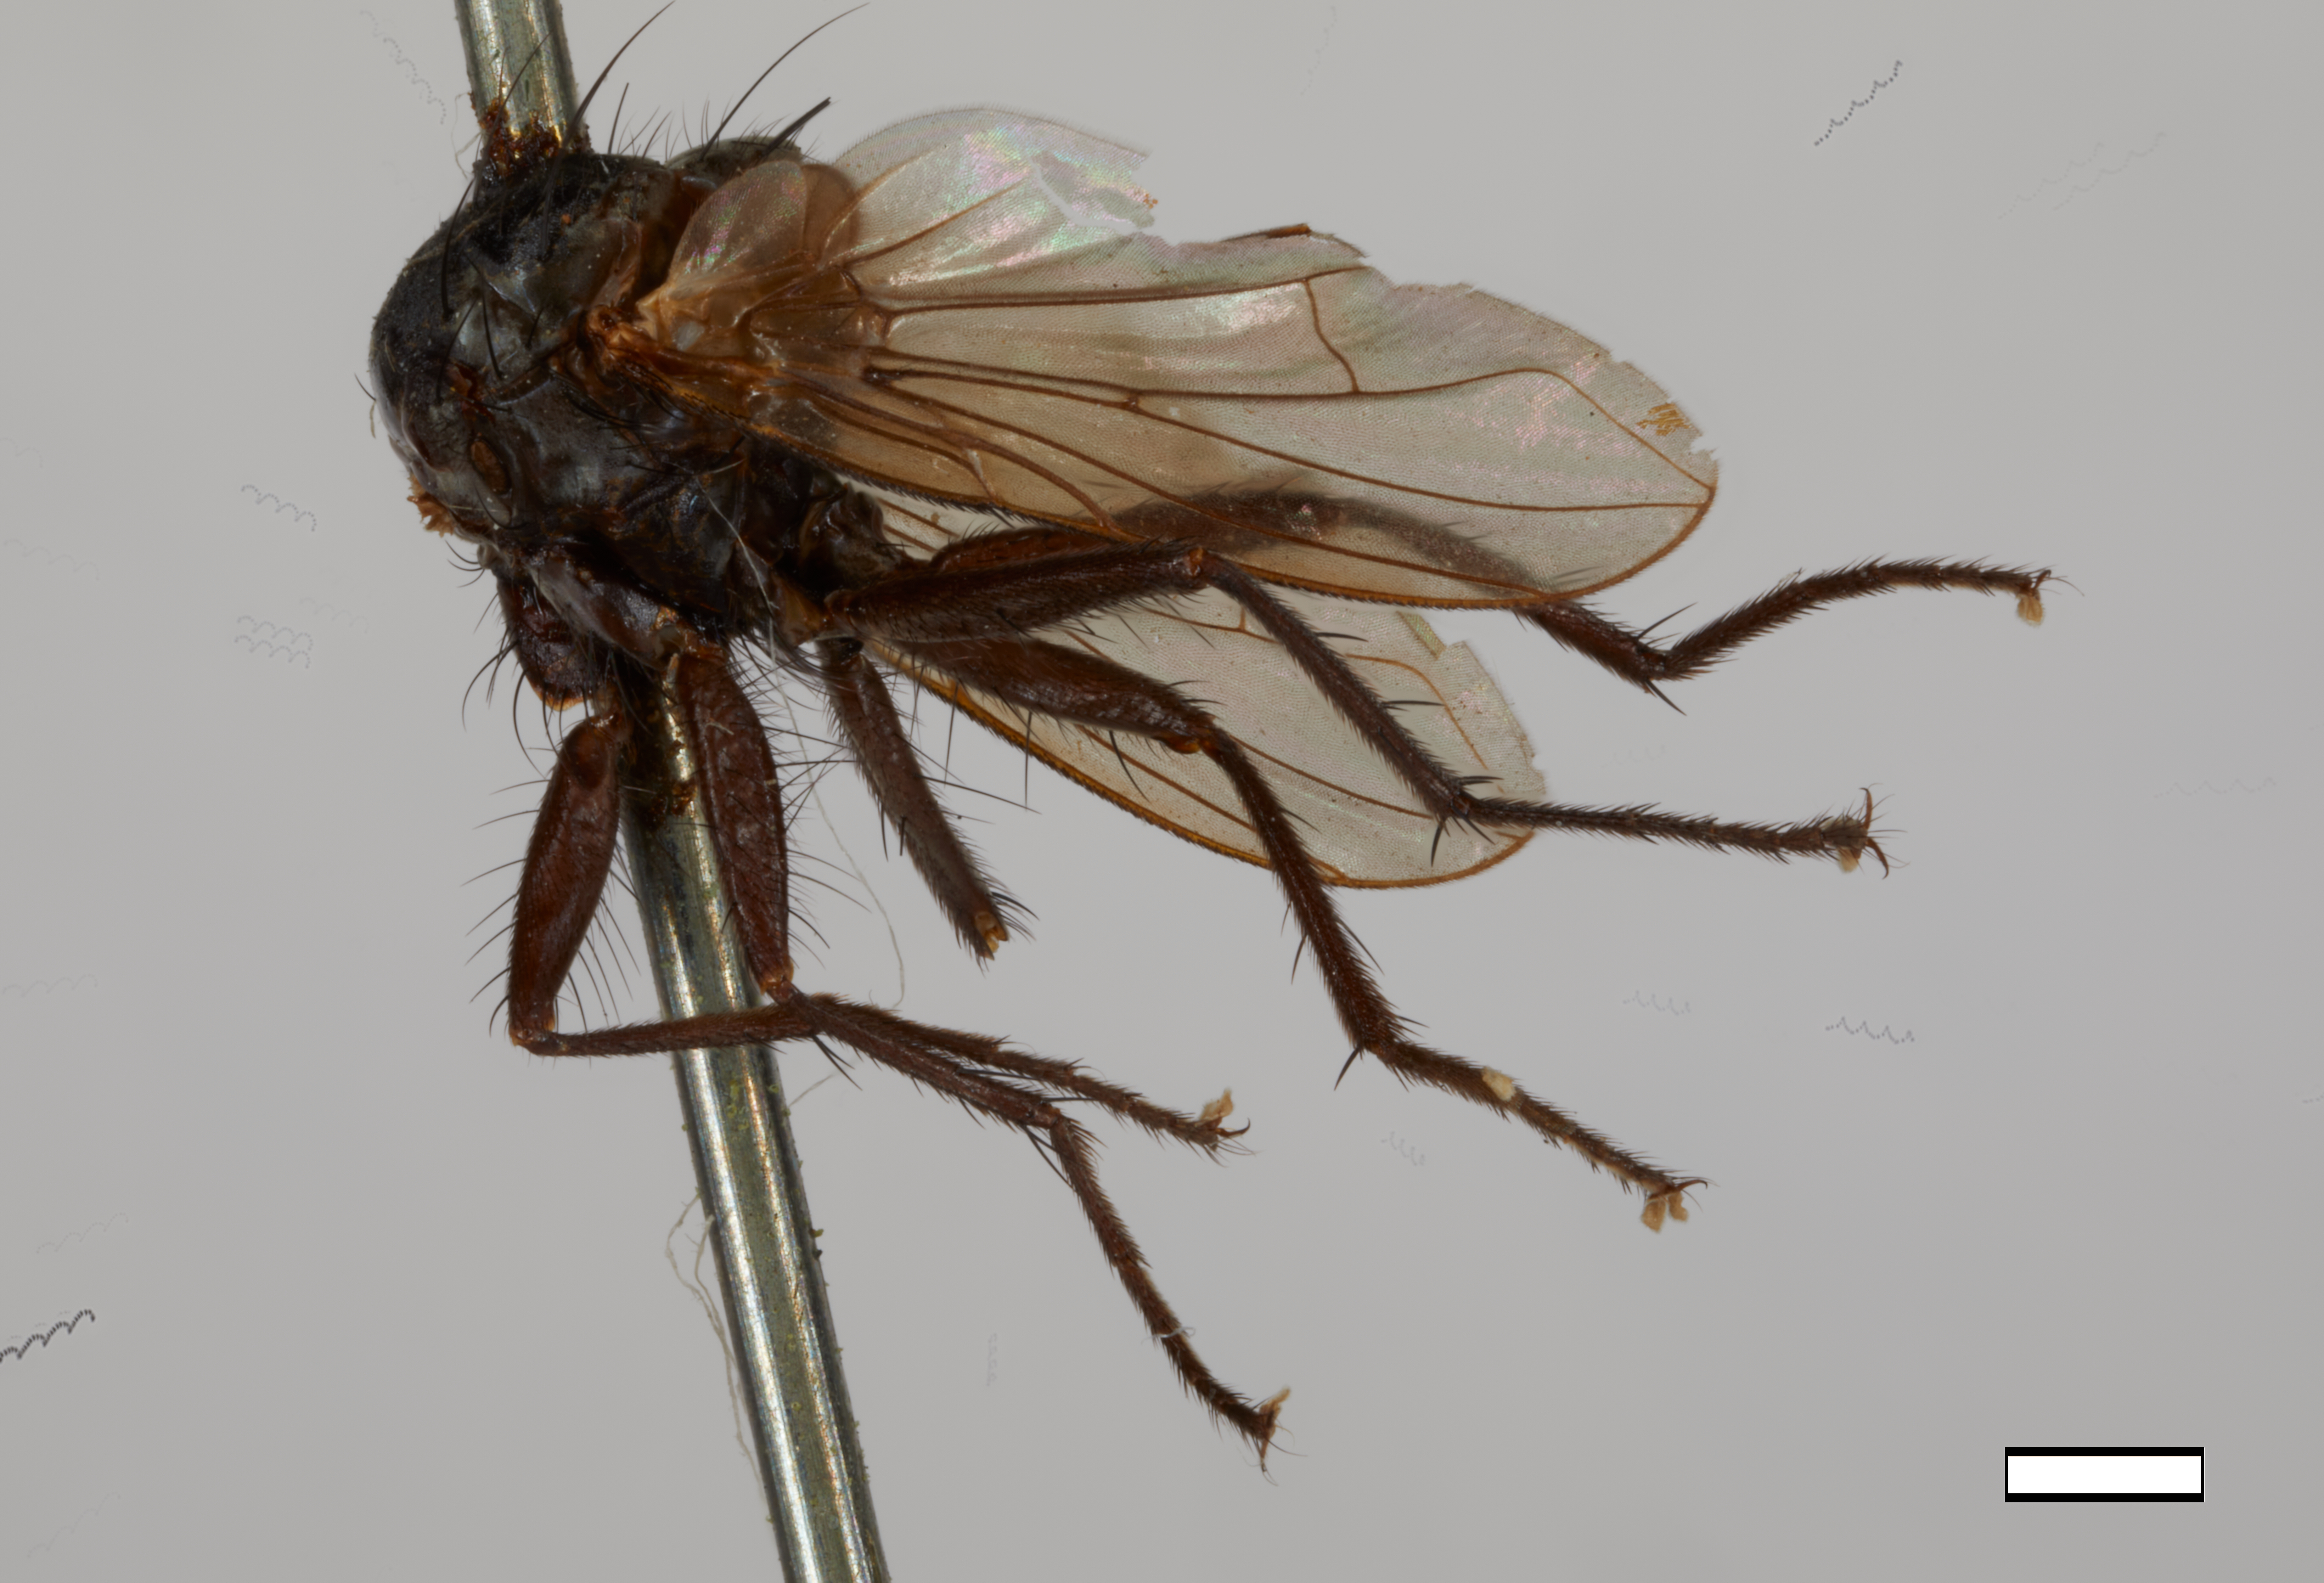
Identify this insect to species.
Opsodexia cruciata
